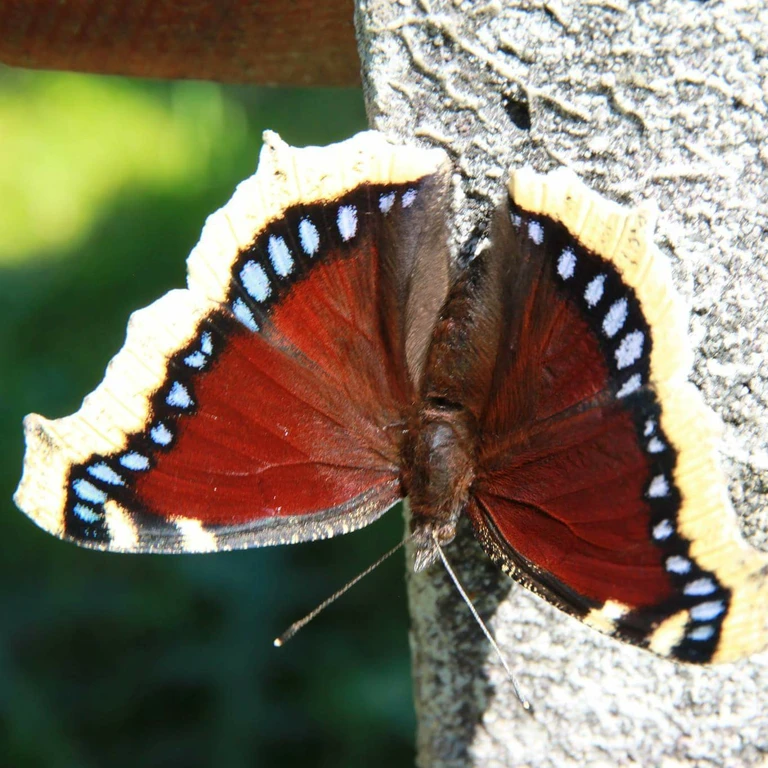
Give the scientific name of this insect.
Nymphalis antiopa
